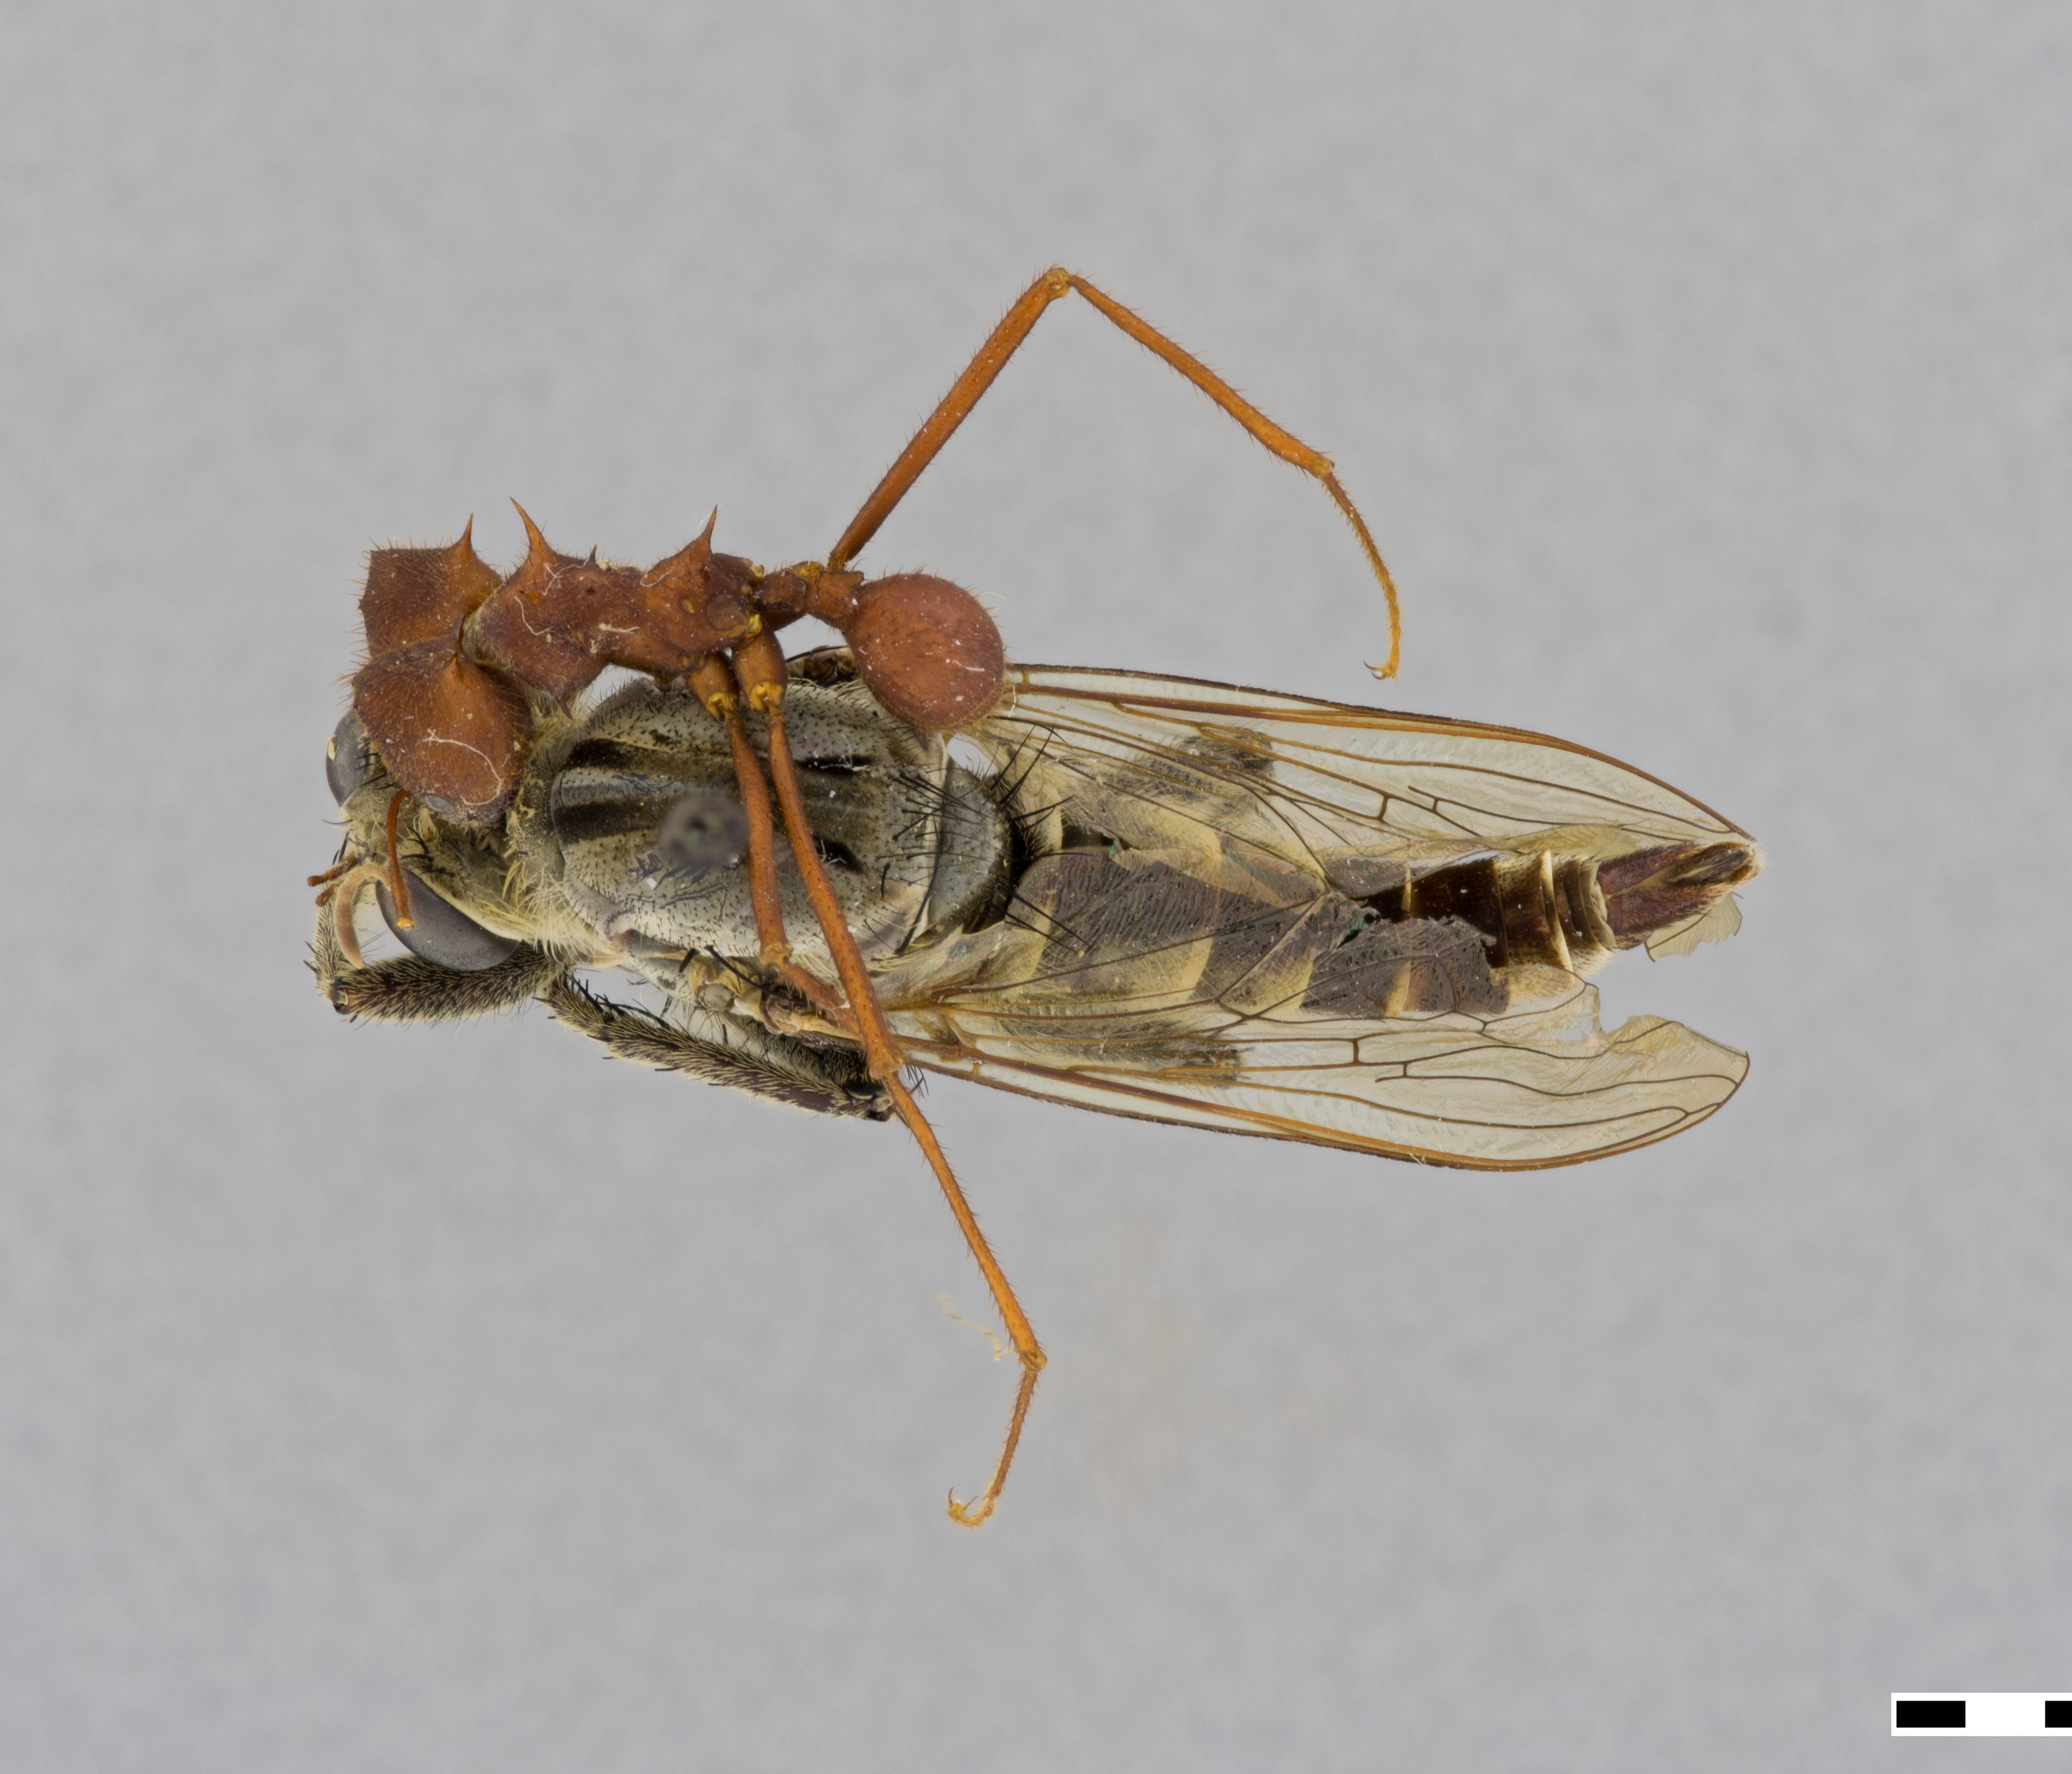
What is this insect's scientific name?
Triorla striola
